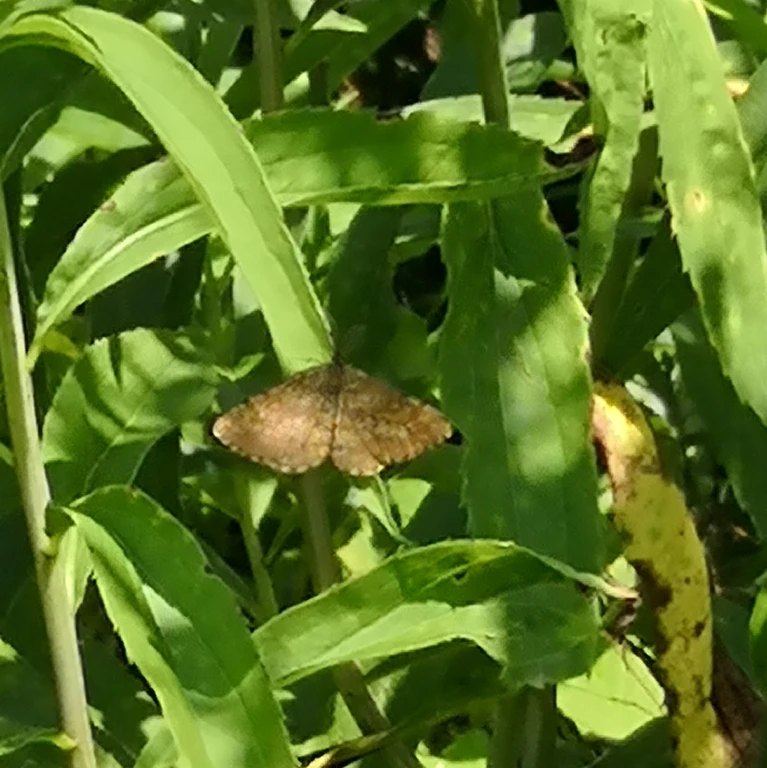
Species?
Ematurga atomaria
